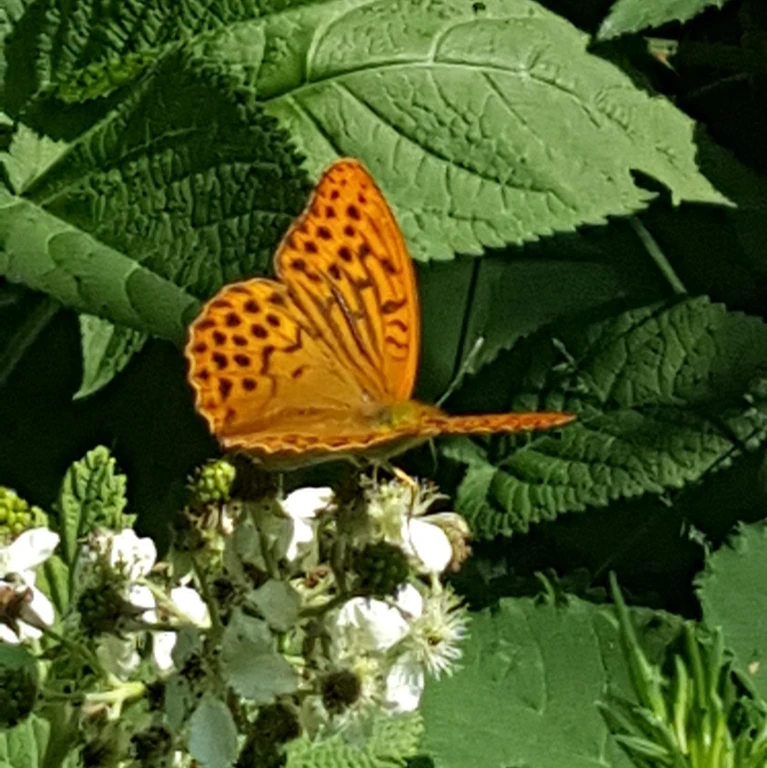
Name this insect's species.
Argynnis paphia
